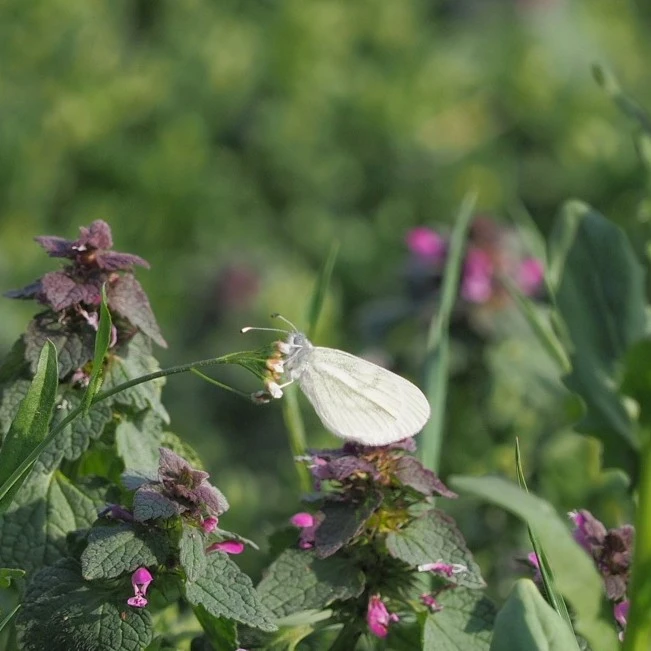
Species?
Leptidea sinapis/juvernica
